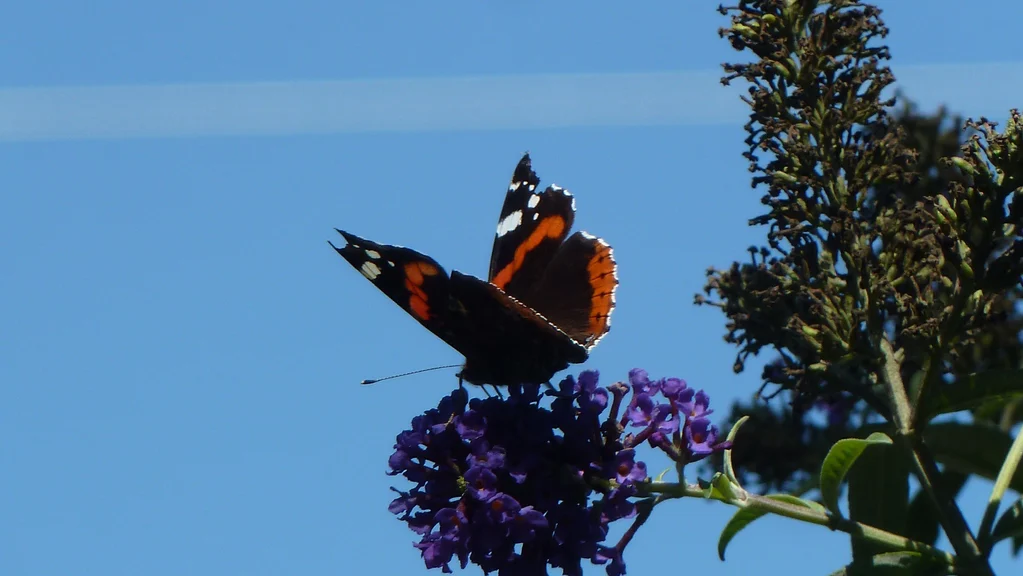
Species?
Vanessa atalanta
